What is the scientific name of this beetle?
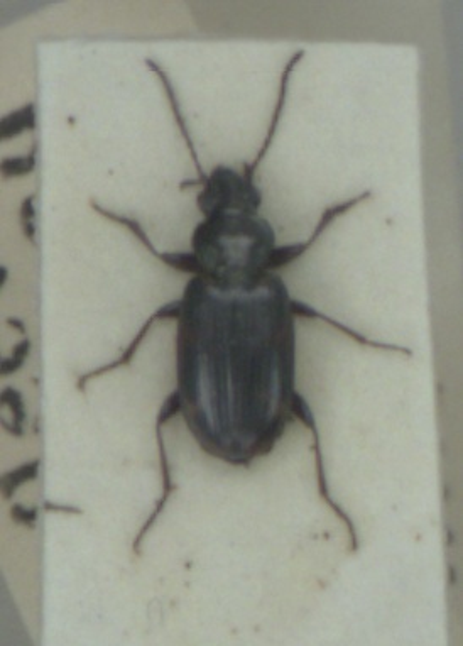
Bembidion varium
